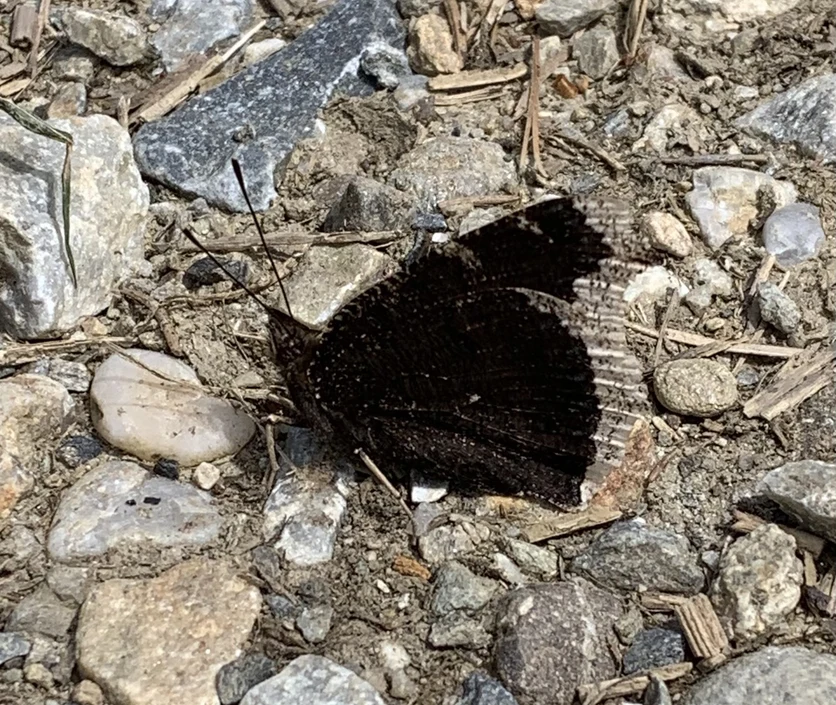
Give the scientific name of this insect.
Nymphalis antiopa
